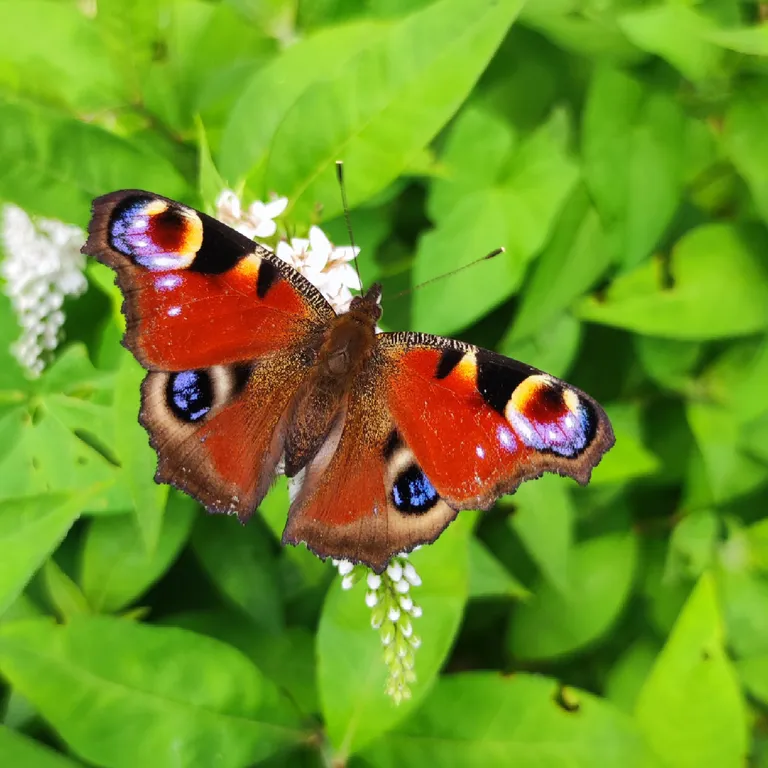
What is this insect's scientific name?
Aglais io
